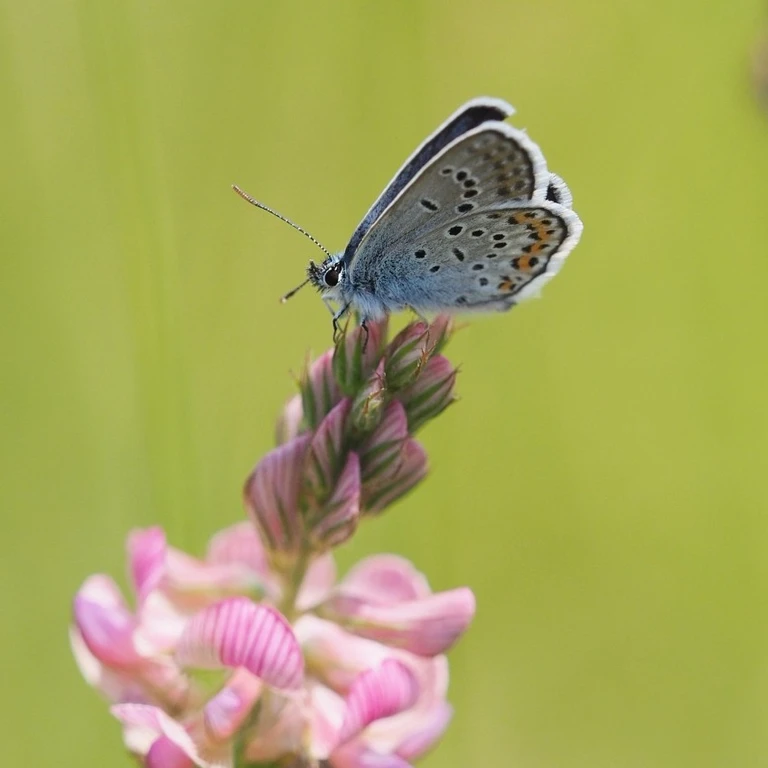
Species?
Plebejus argus
